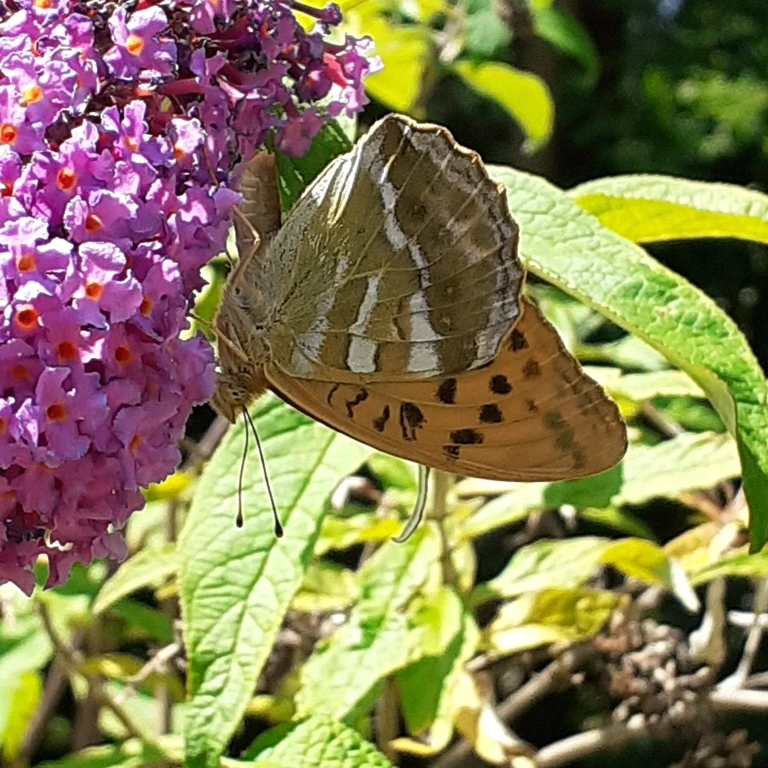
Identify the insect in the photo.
Argynnis paphia
